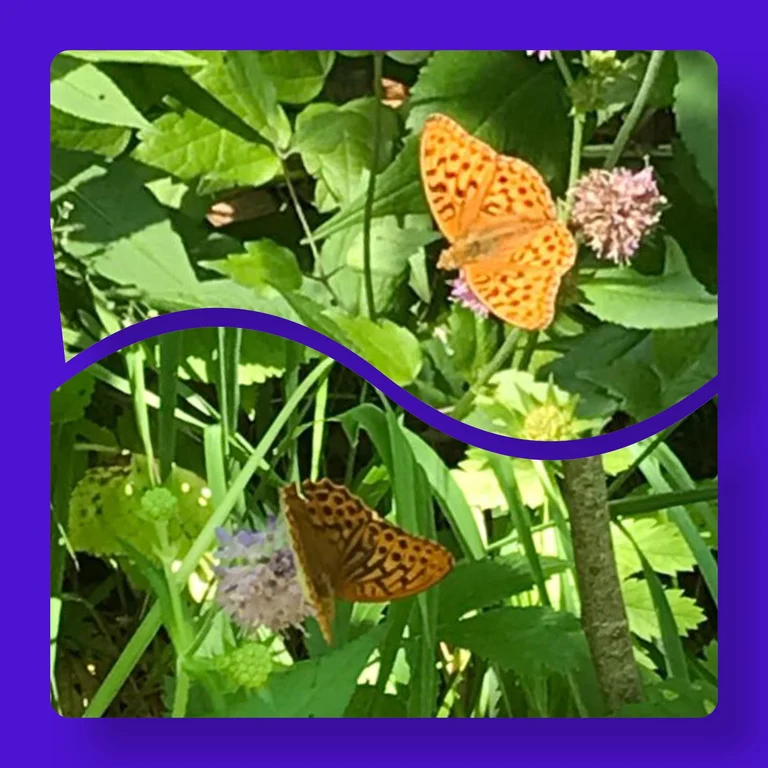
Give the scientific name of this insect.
Argynnis paphia
